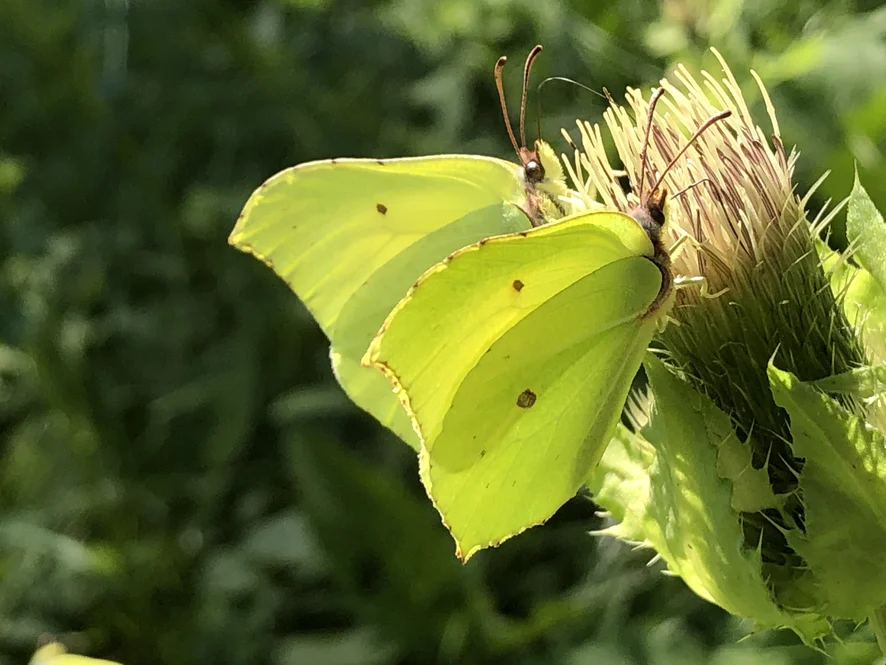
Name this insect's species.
Gonepteryx rhamni
